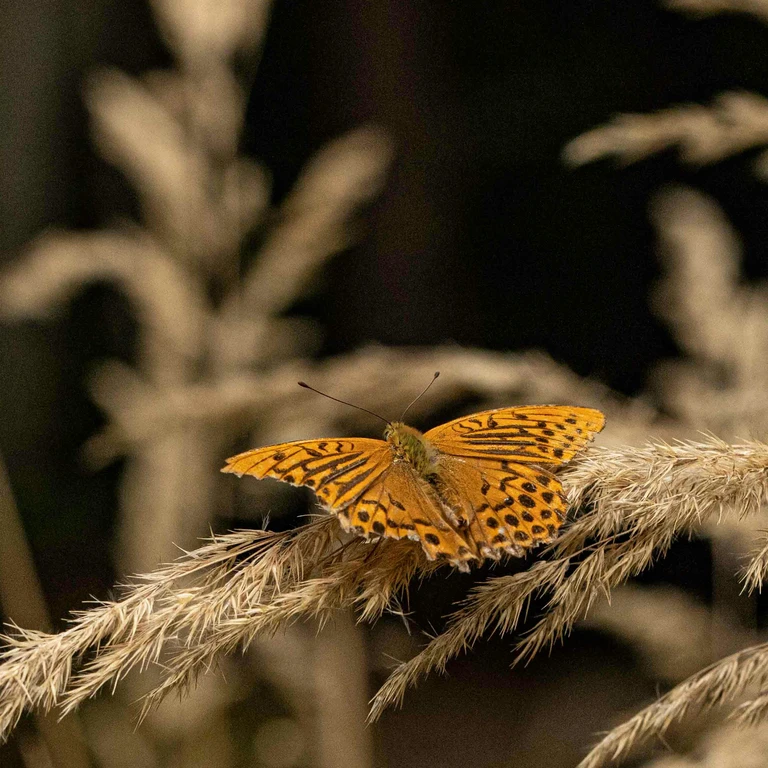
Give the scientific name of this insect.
Argynnis paphia
